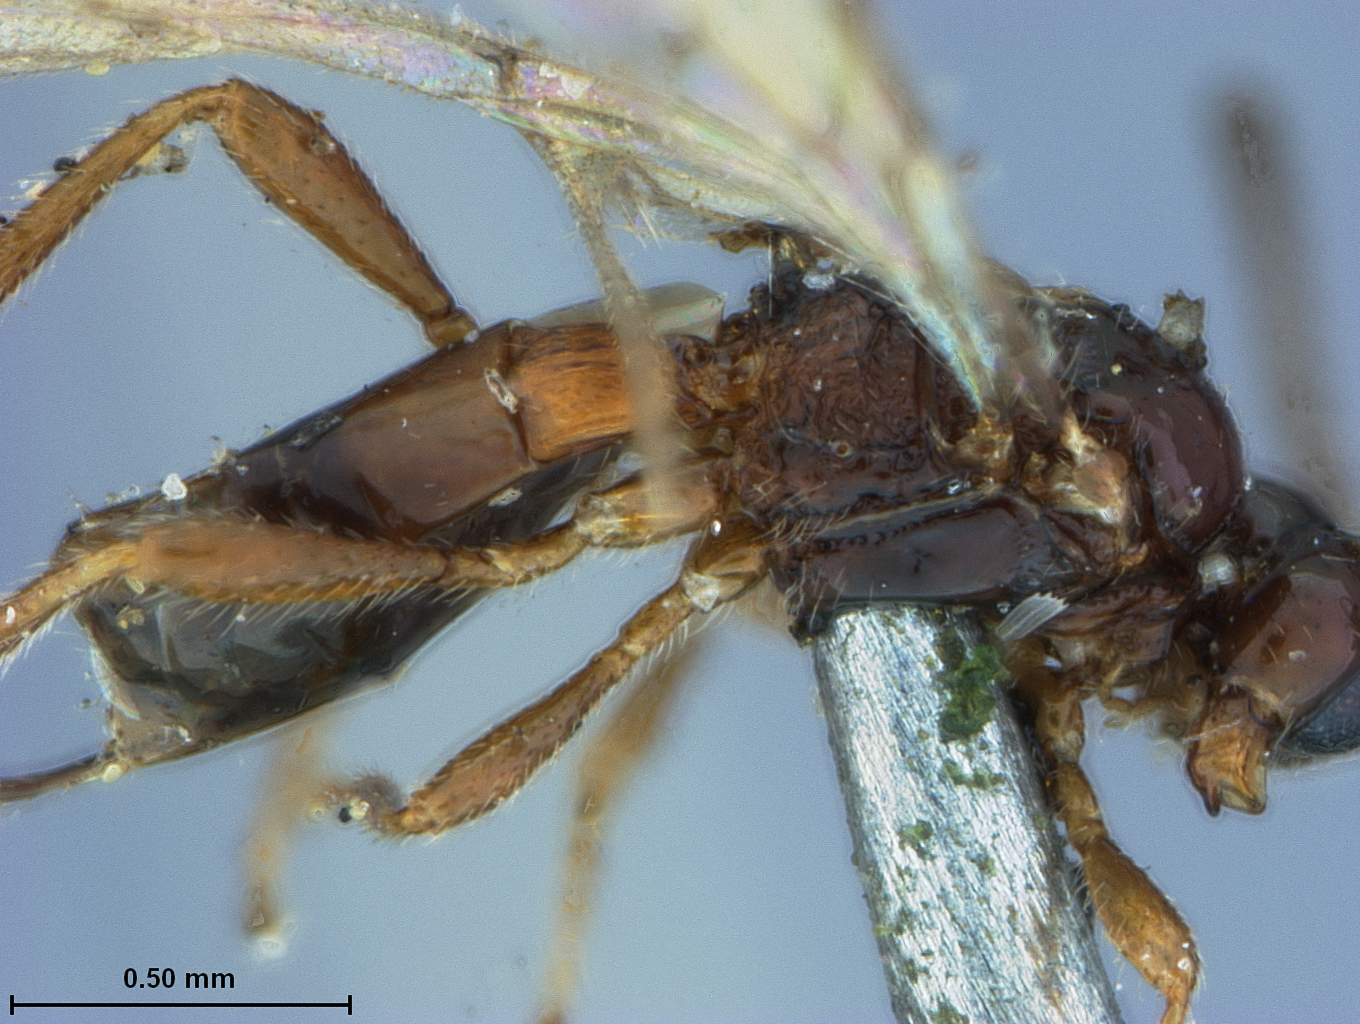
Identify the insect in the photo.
Delocarpa sitkensis
